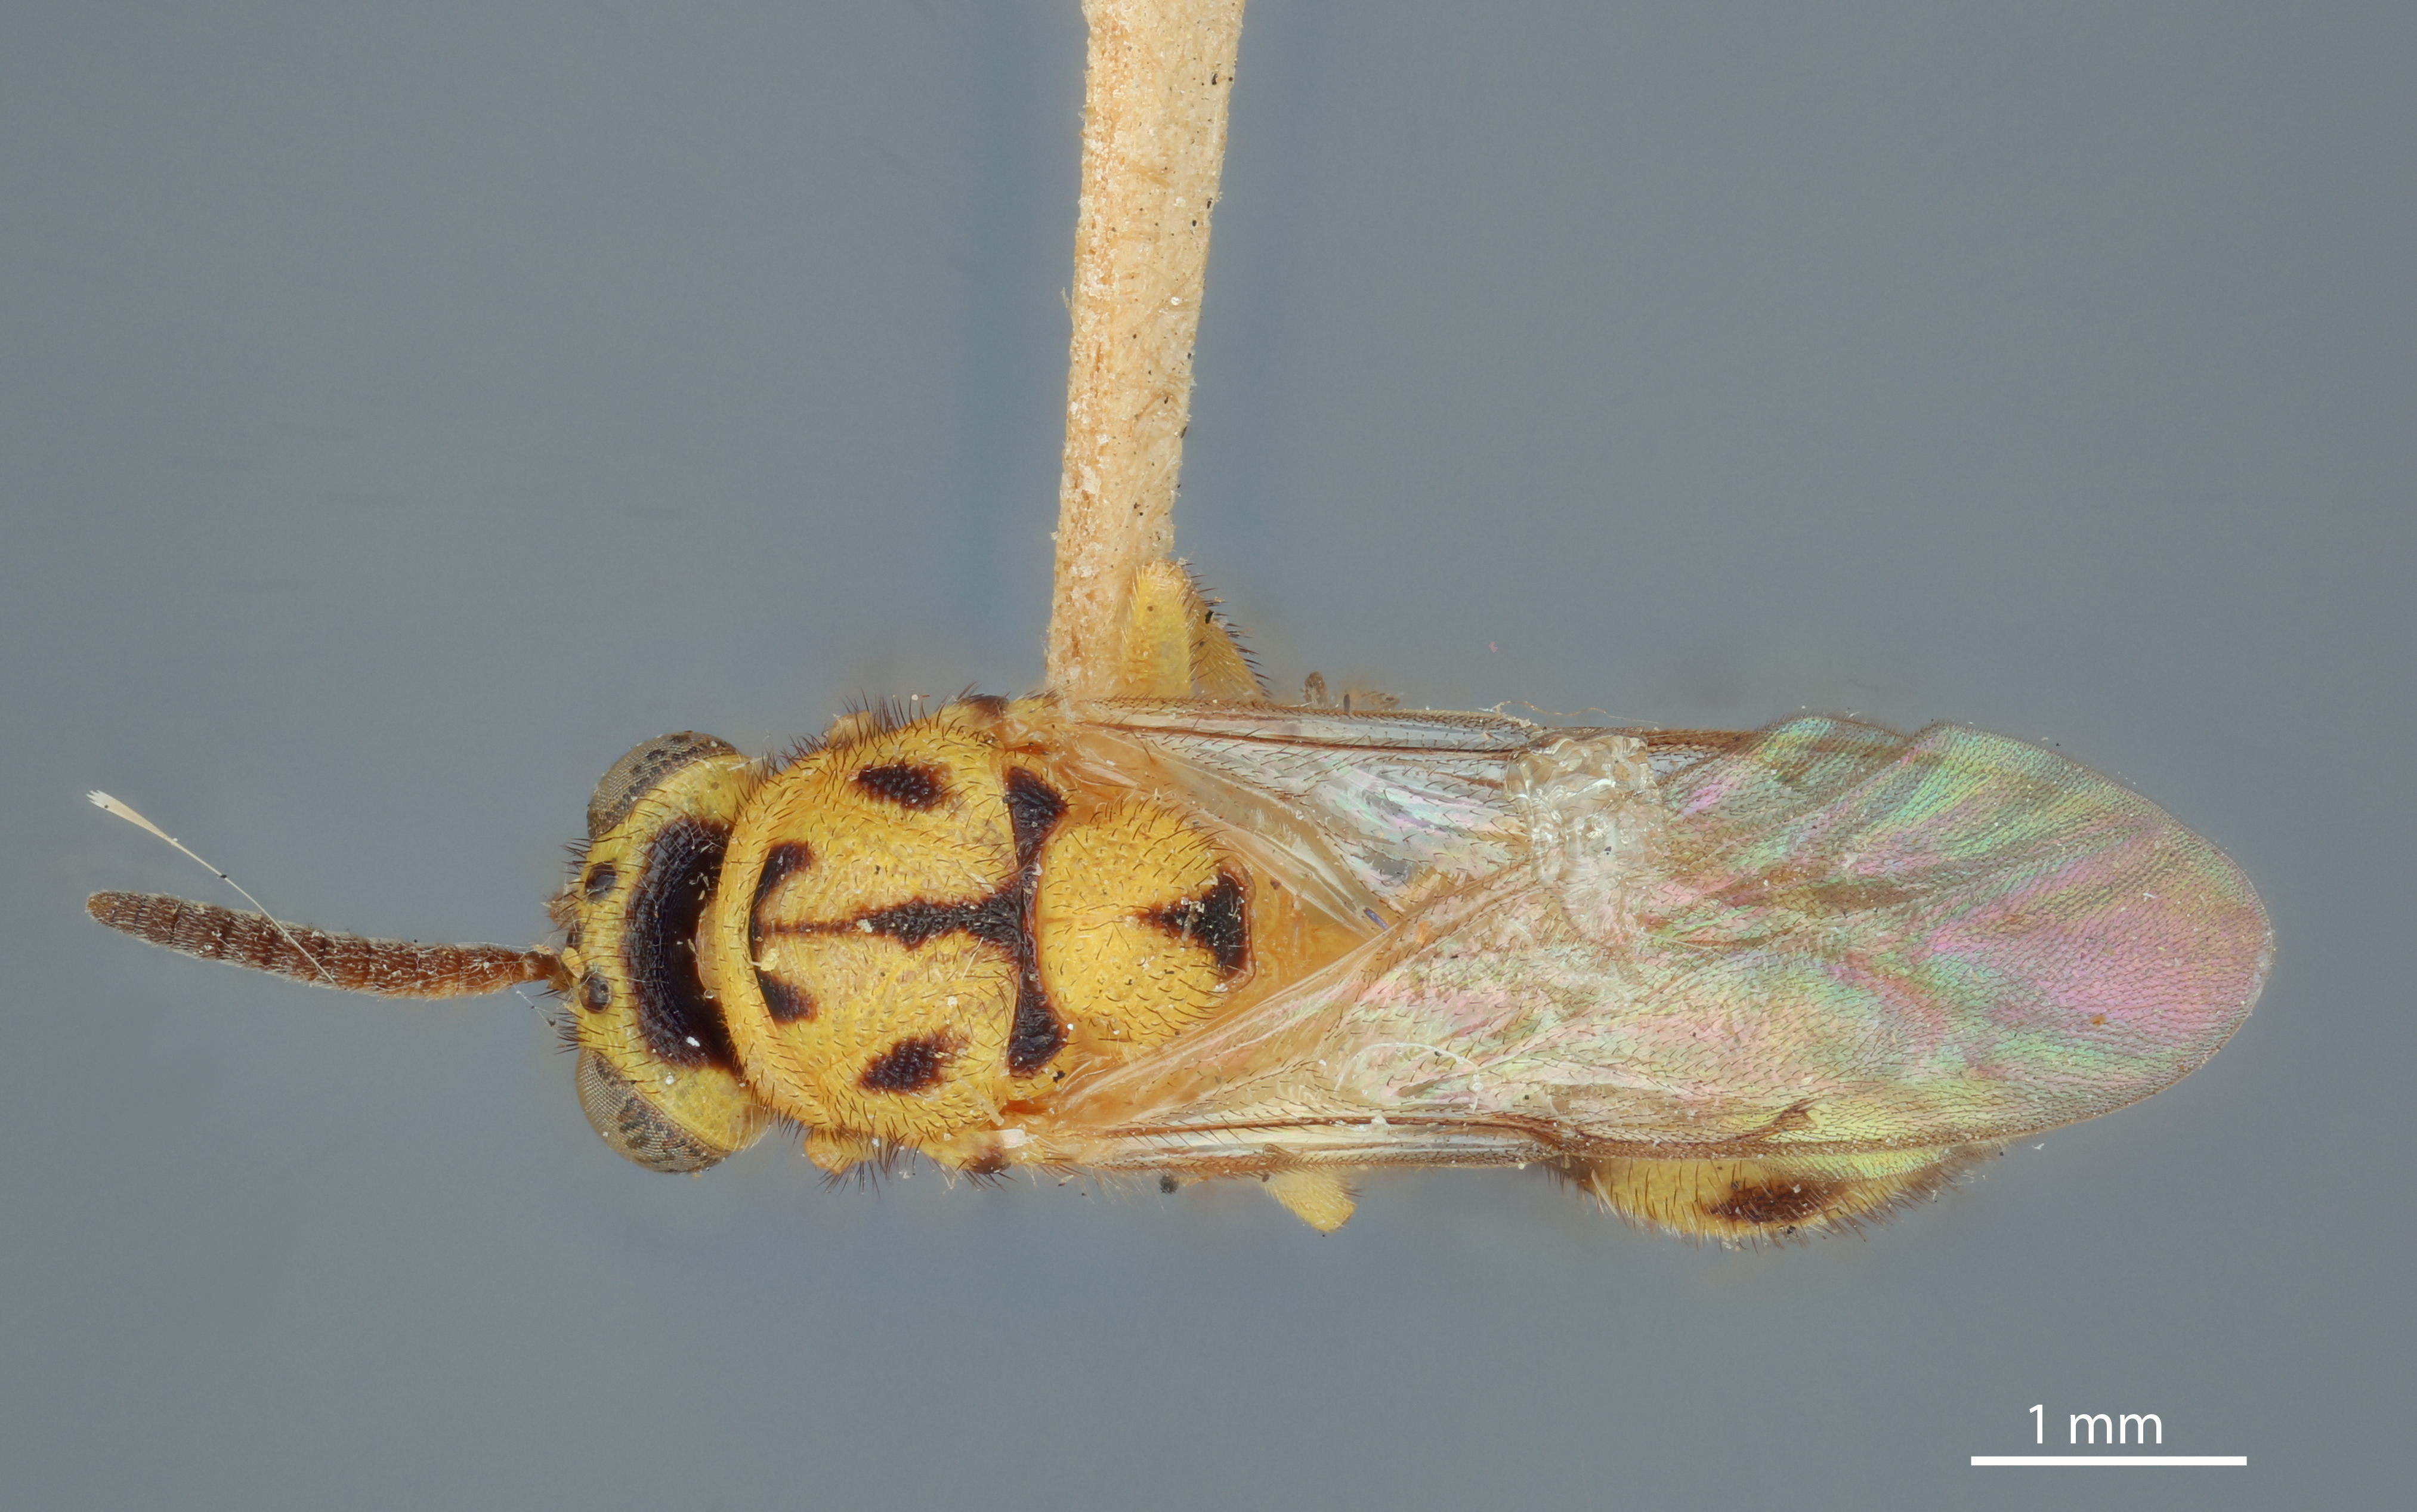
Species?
Spilochalcis urichi
